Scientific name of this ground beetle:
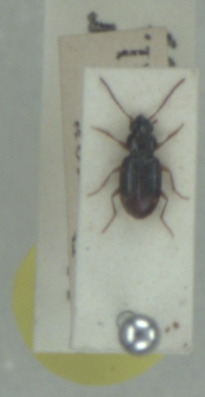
Bembidion clarkei
